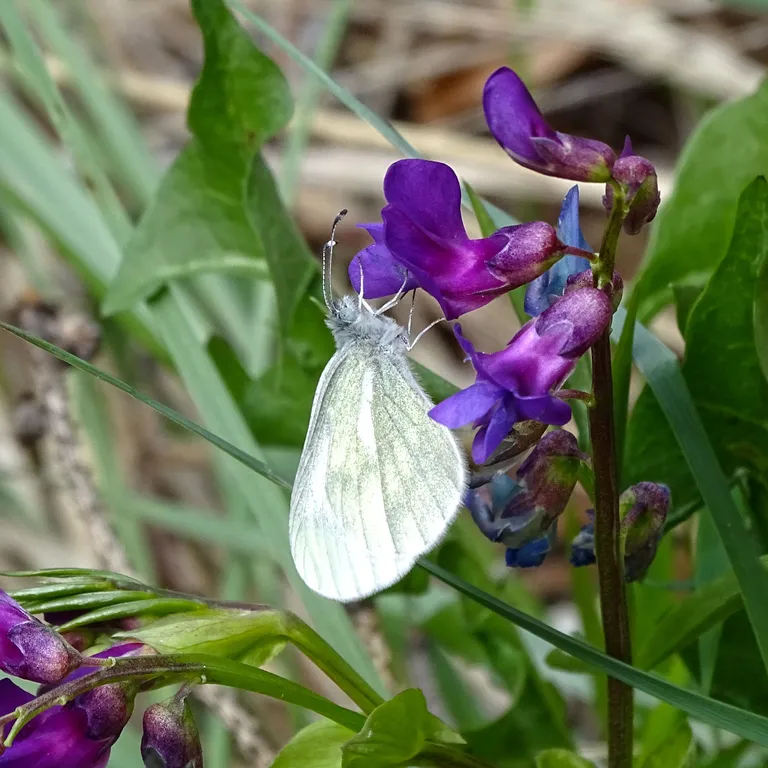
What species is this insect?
Leptidea sinapis/juvernica
